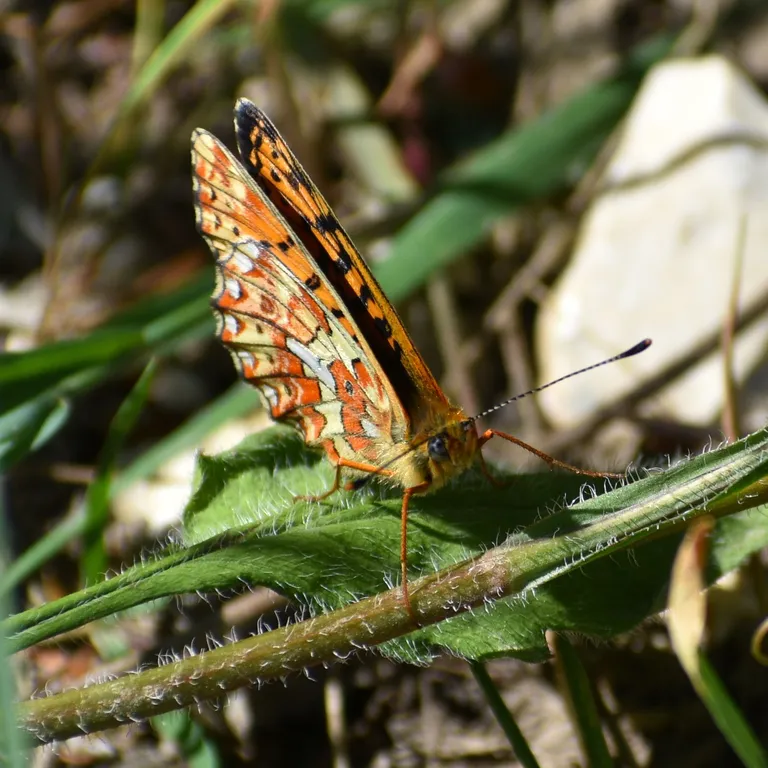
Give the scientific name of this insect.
Boloria euphrosyne (also Clossiana euphrosyne)
